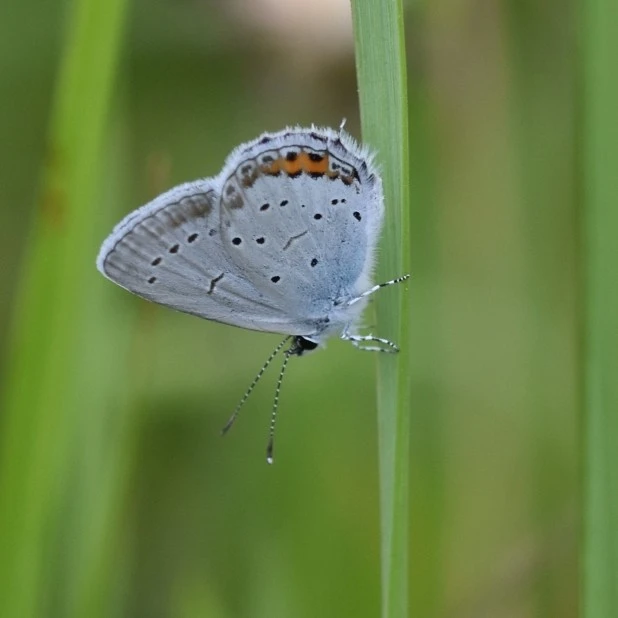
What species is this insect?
Cupido argiades (also Elkalyce argiades)
